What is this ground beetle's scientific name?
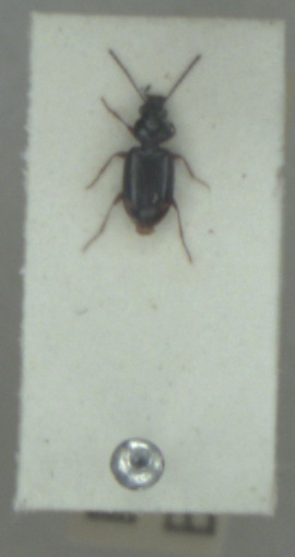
Bembidion guttula
